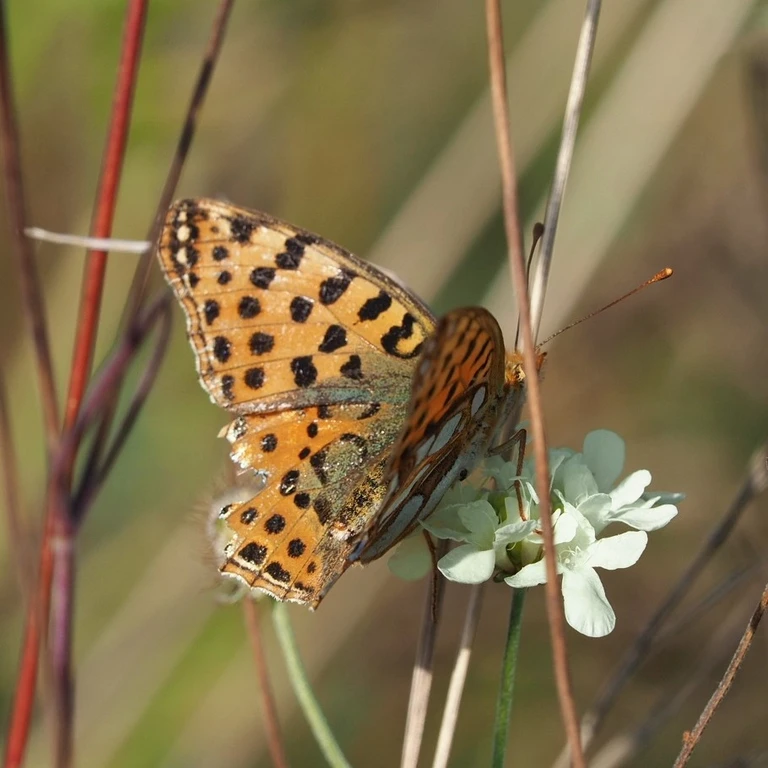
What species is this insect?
Issoria lathonia
